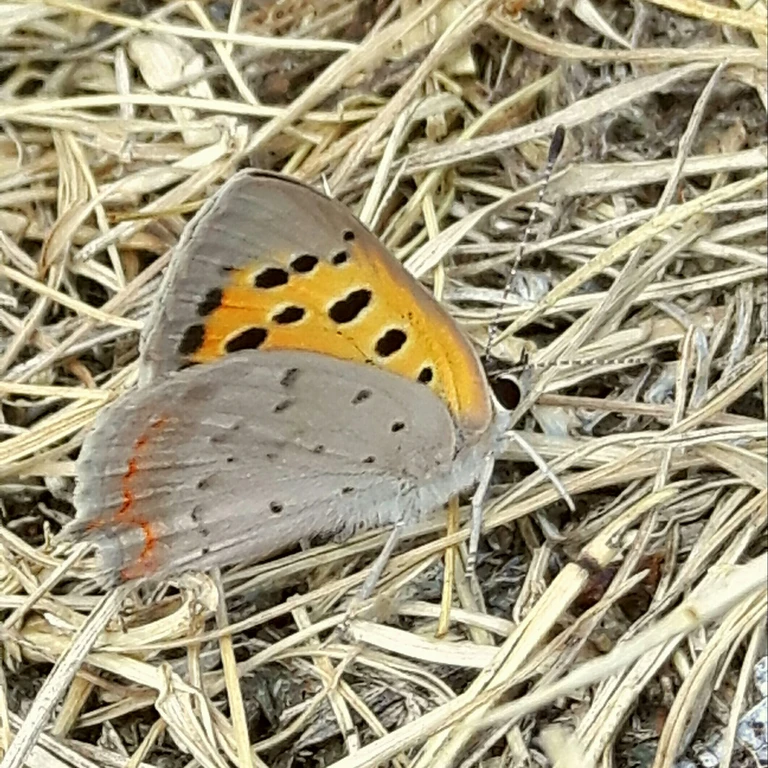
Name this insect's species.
Lycaena phlaeas
